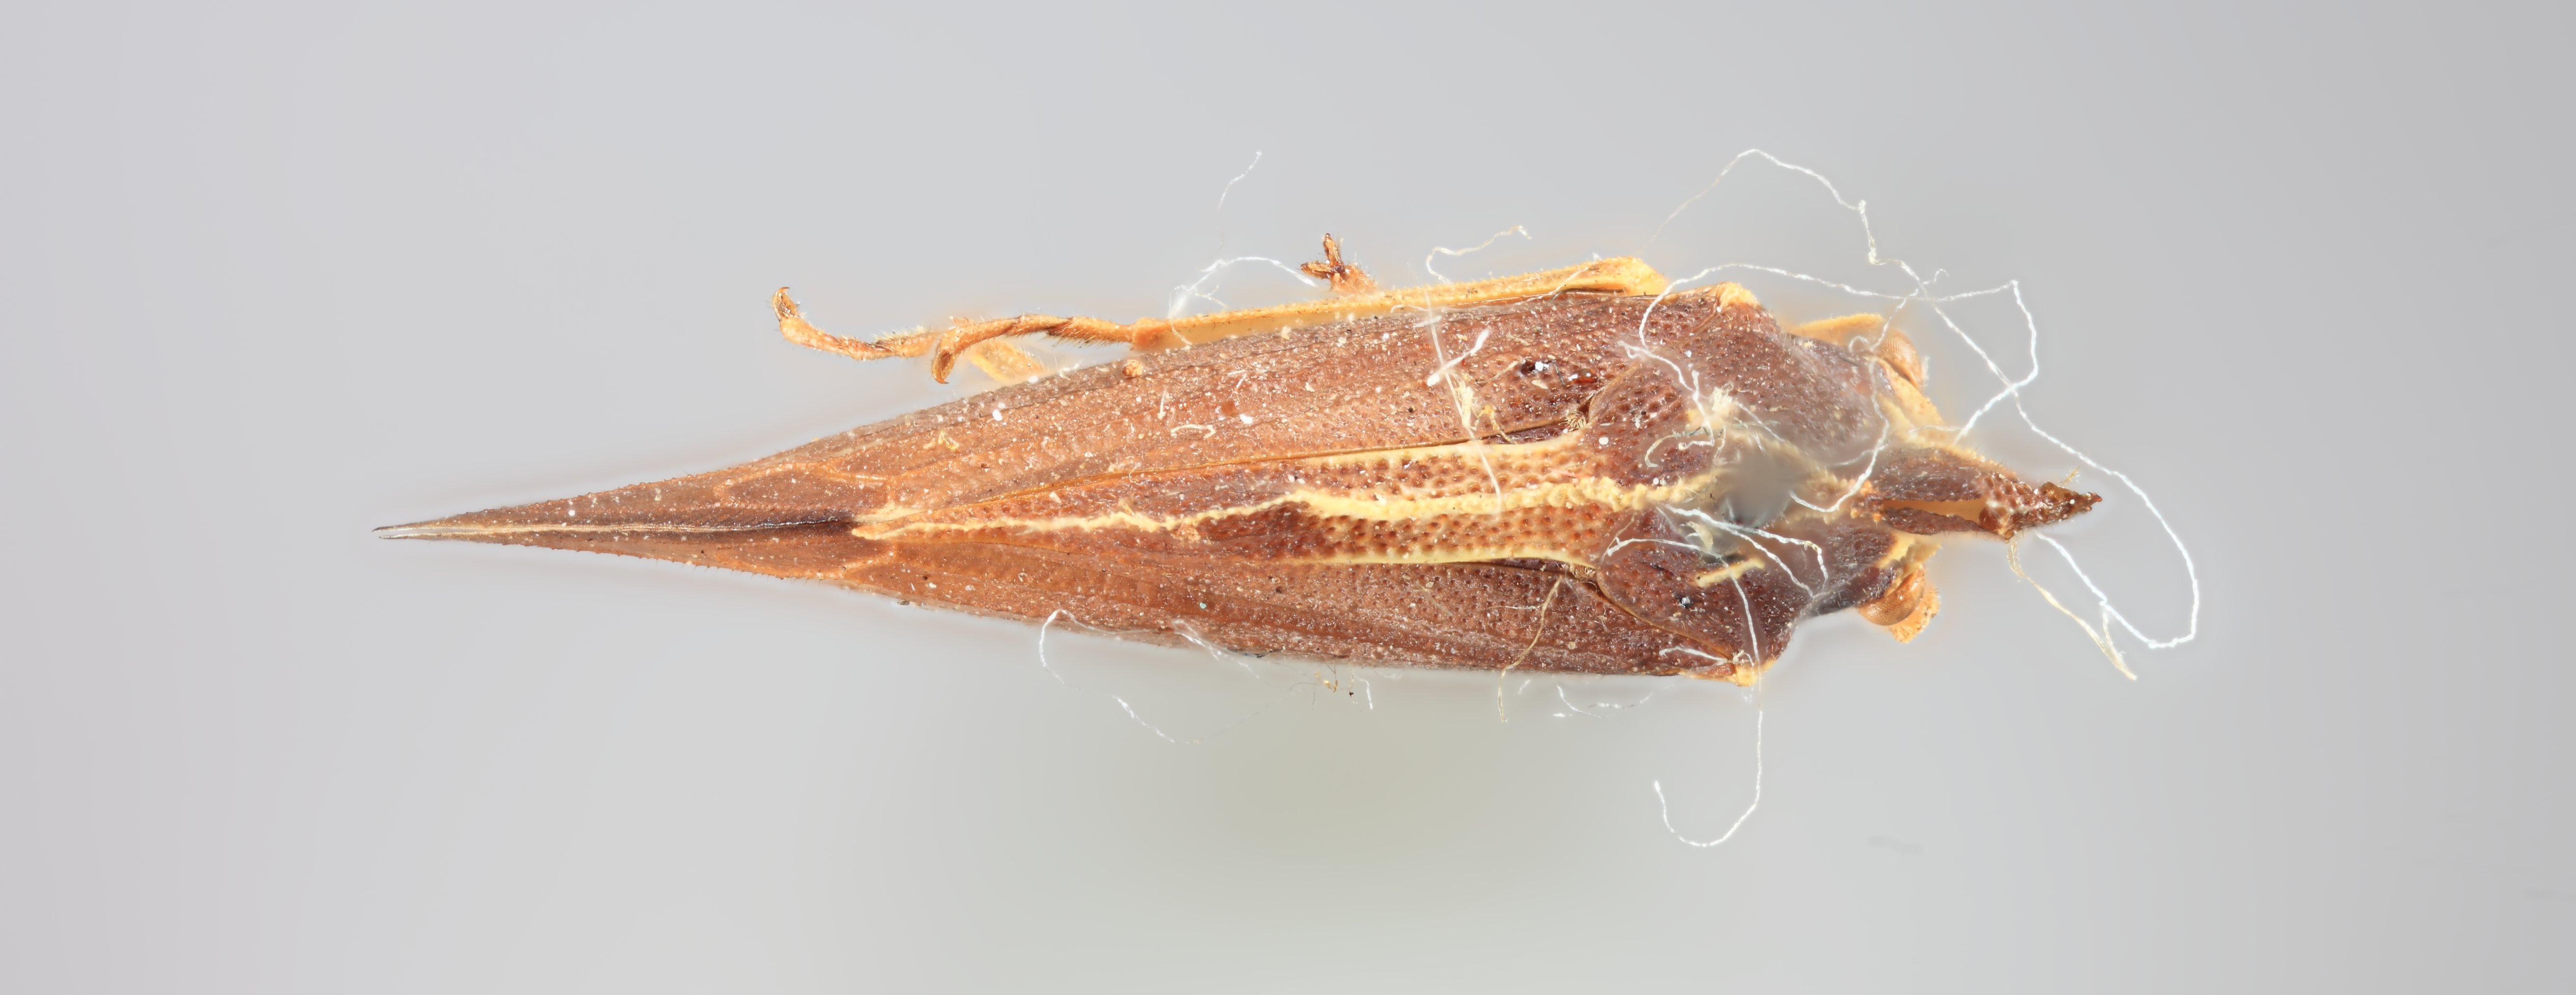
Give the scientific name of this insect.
Pyrgauchenia sarasinorum
